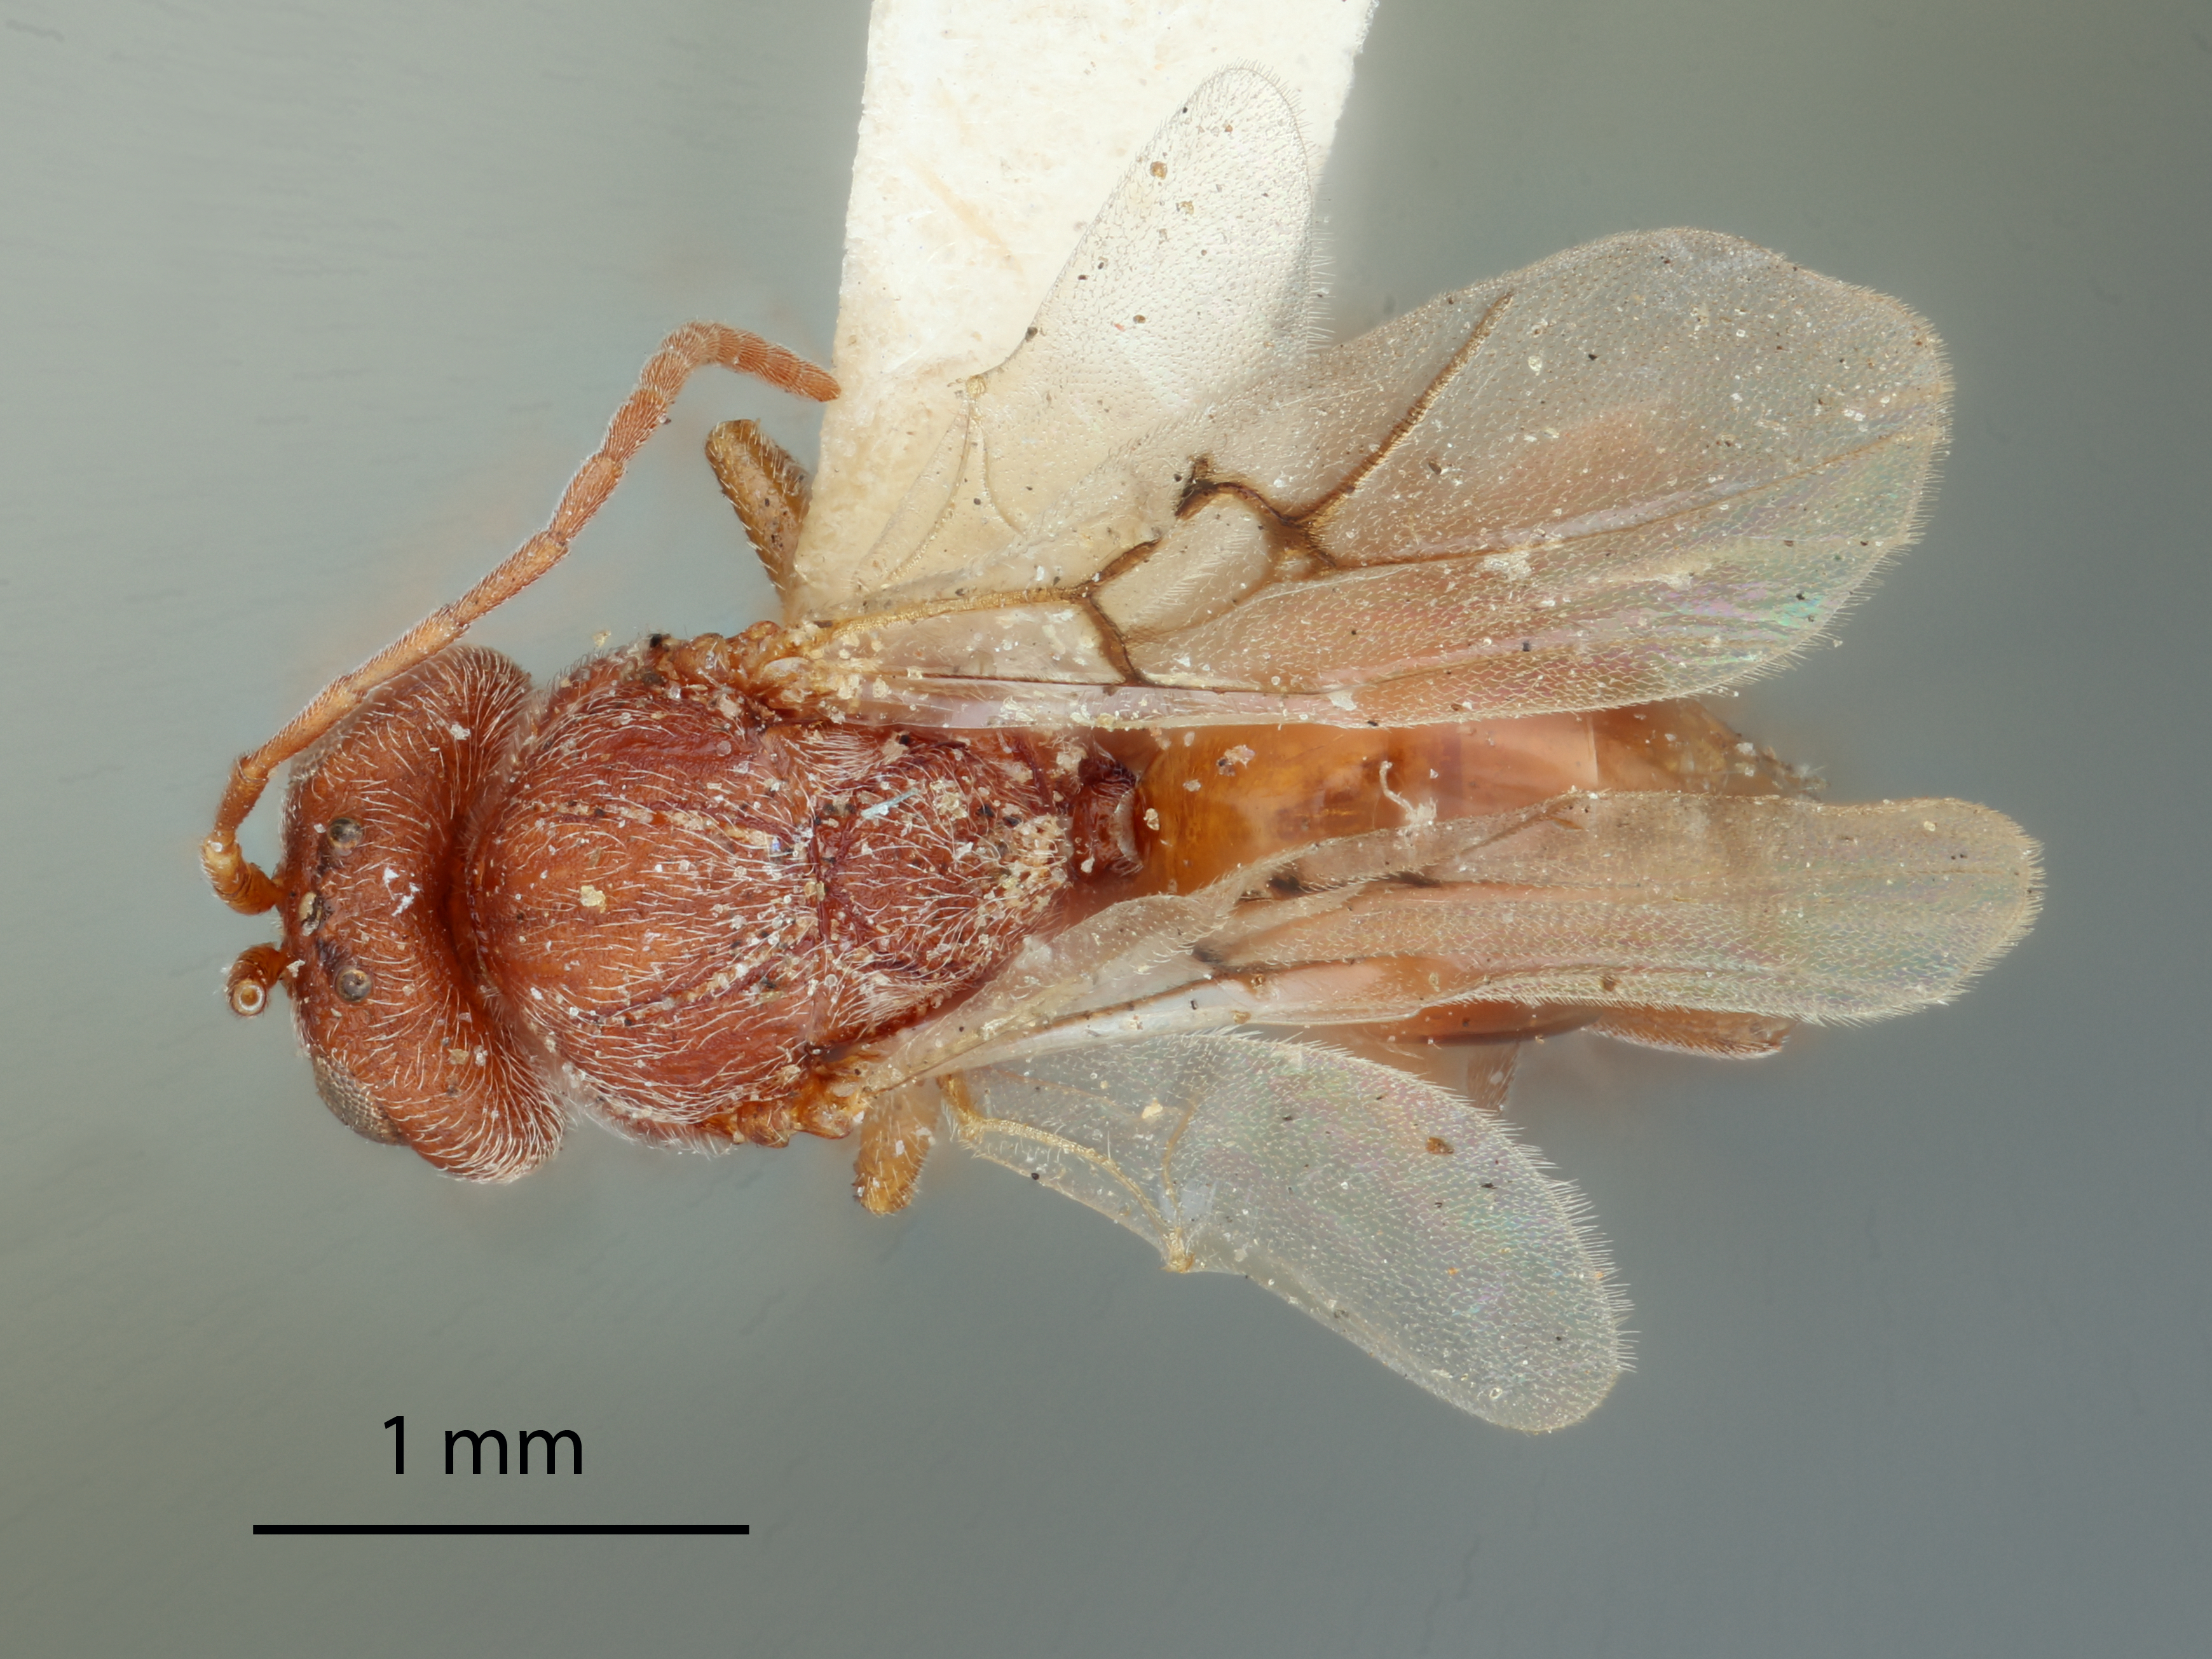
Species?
Cynips quercus
